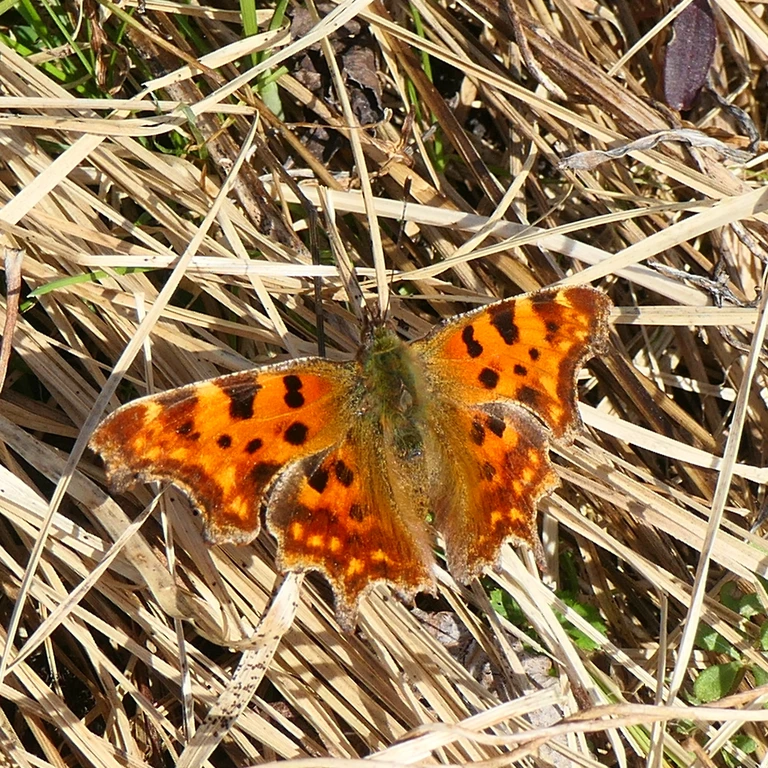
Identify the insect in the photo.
Polygonia c-album
